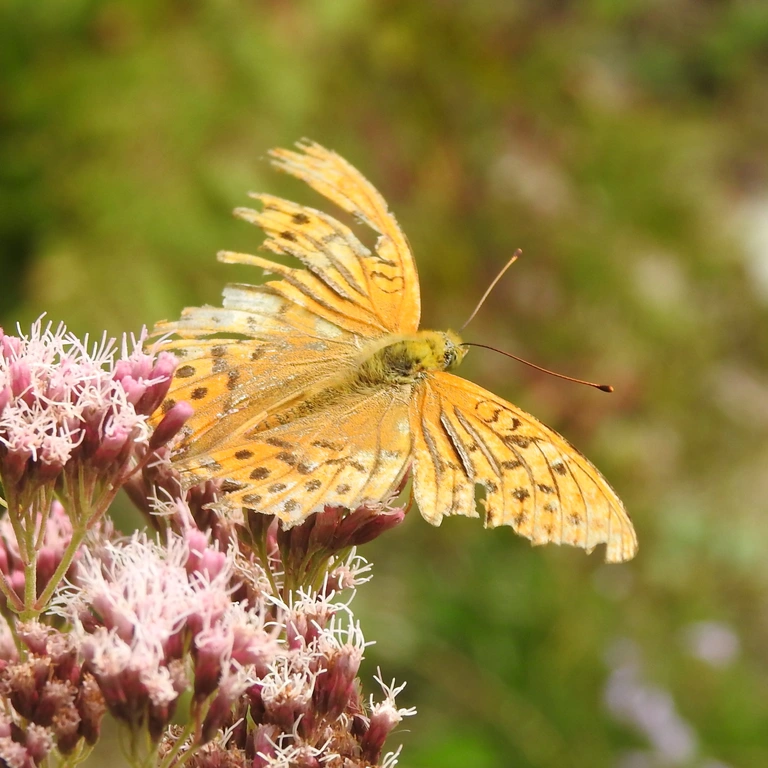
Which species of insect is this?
Argynnis paphia
